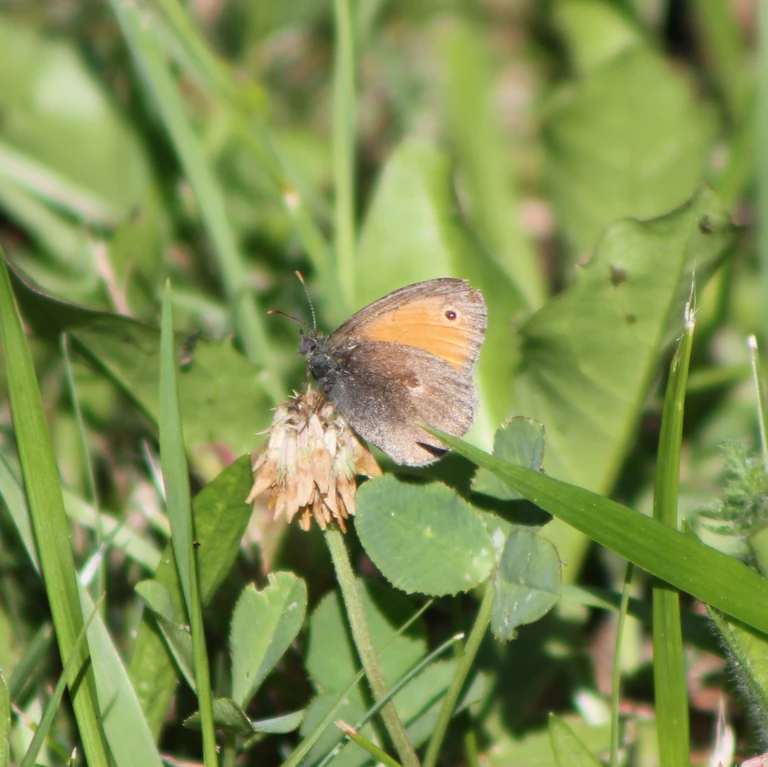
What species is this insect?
Coenonympha pamphilus
